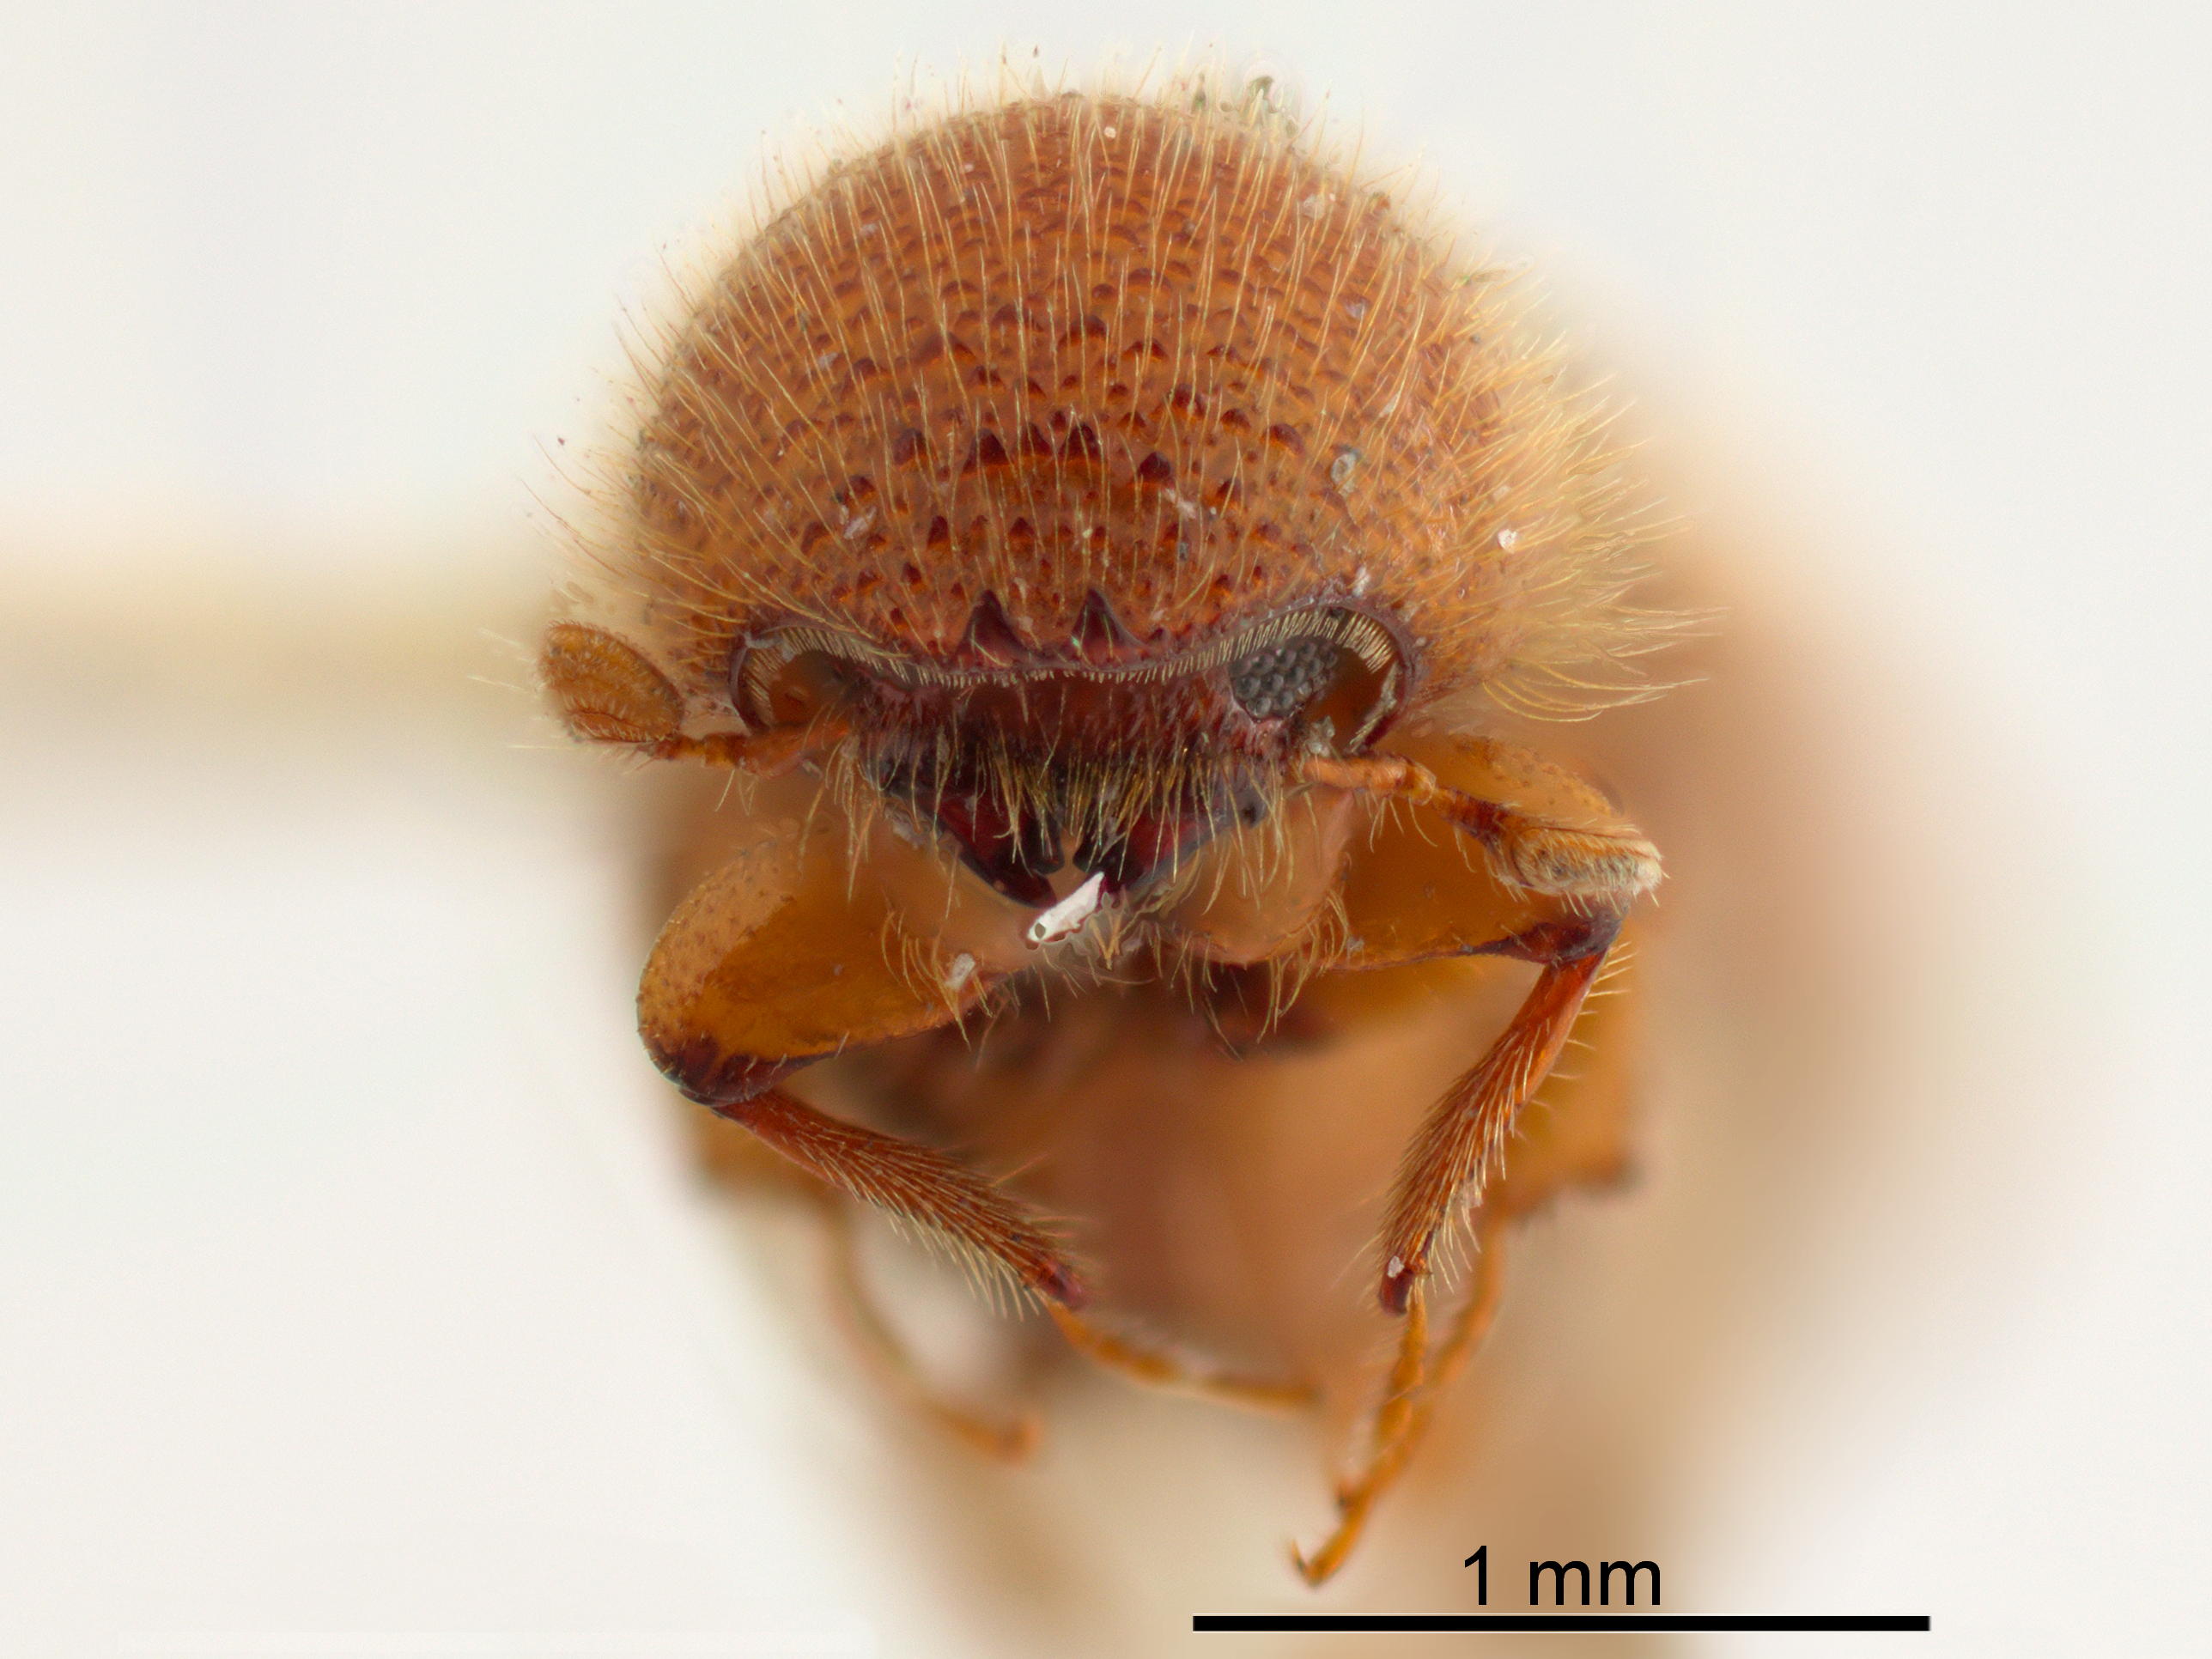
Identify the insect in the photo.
Sampsonius usurpatus
